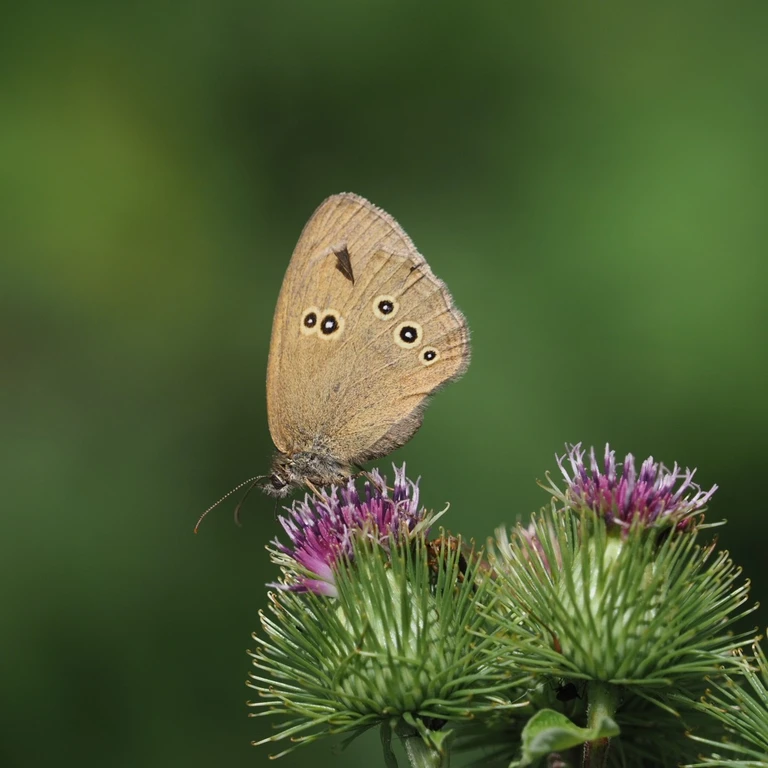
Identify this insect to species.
Aphantopus hyperantus
